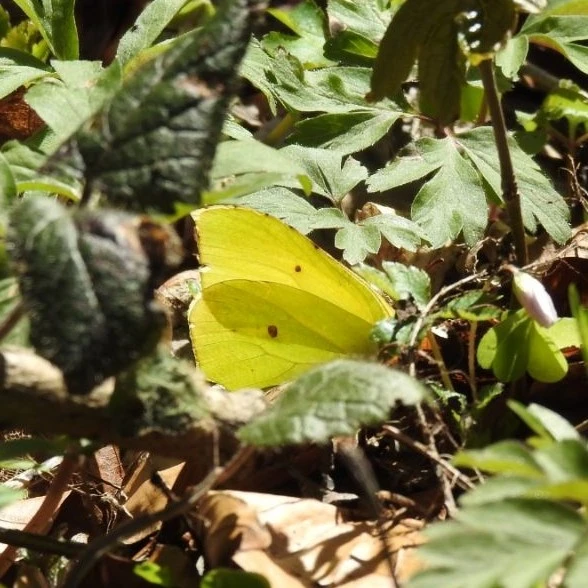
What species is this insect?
Gonepteryx rhamni
